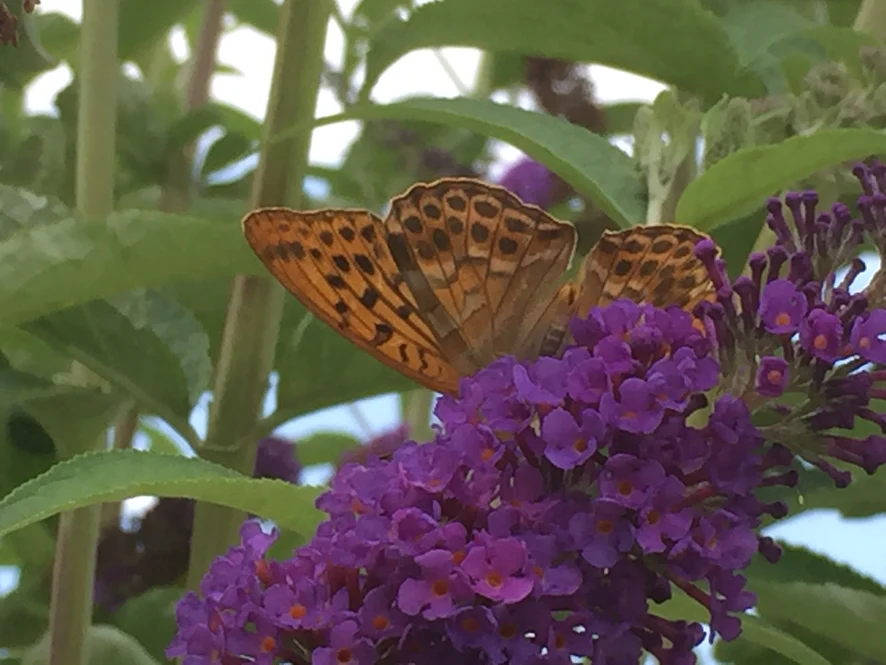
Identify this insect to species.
Argynnis paphia
